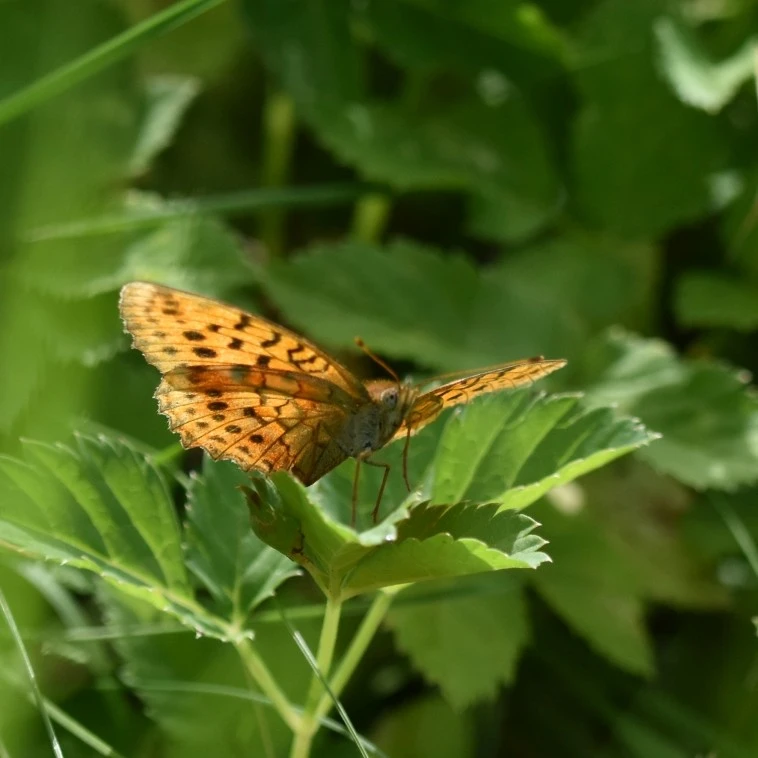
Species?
Brenthis daphne
